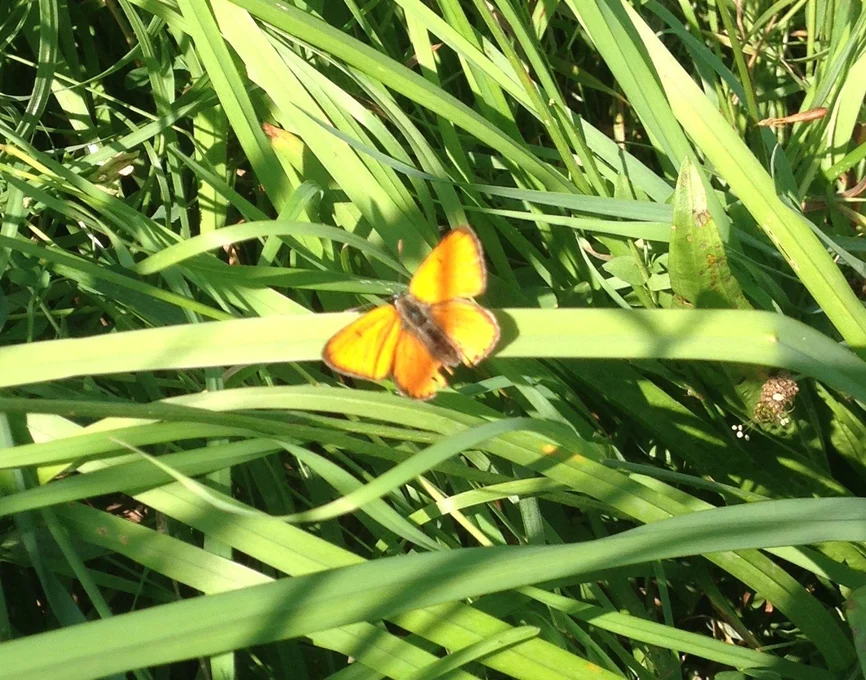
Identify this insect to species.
Lycaena dispar
